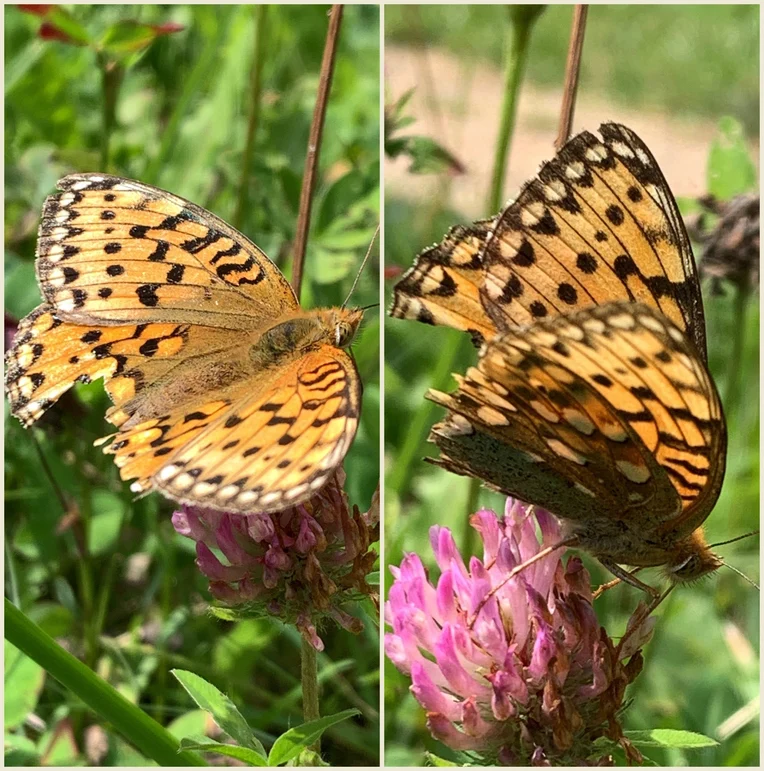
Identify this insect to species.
Speyeria aglaja
